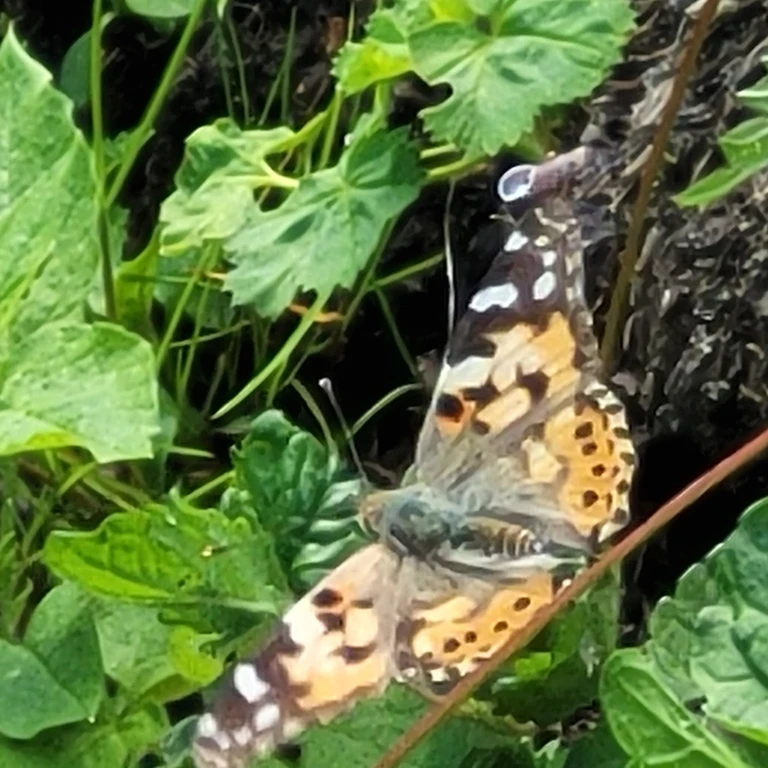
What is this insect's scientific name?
Vanessa cardui
